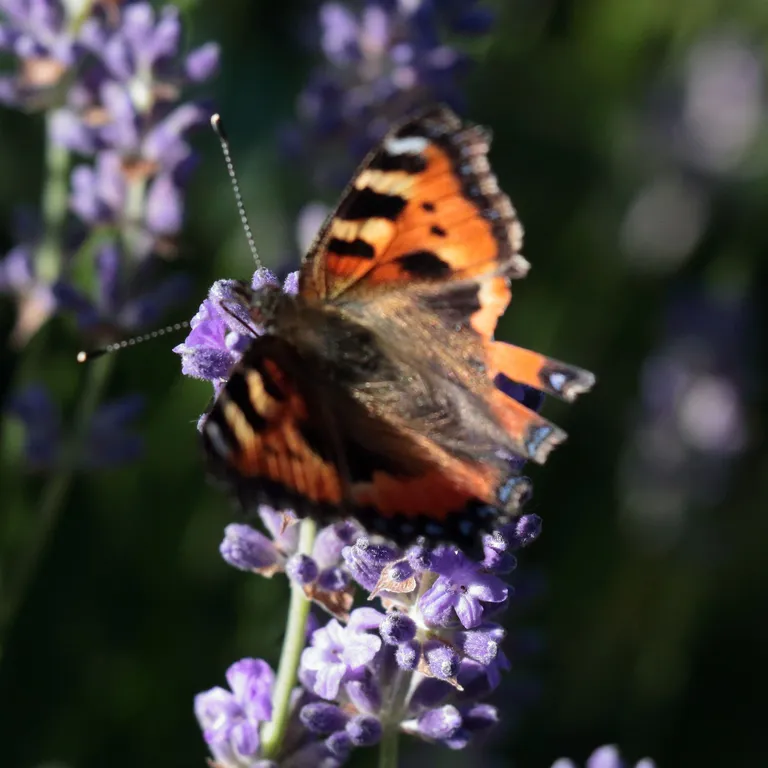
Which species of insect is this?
Aglais urticae
